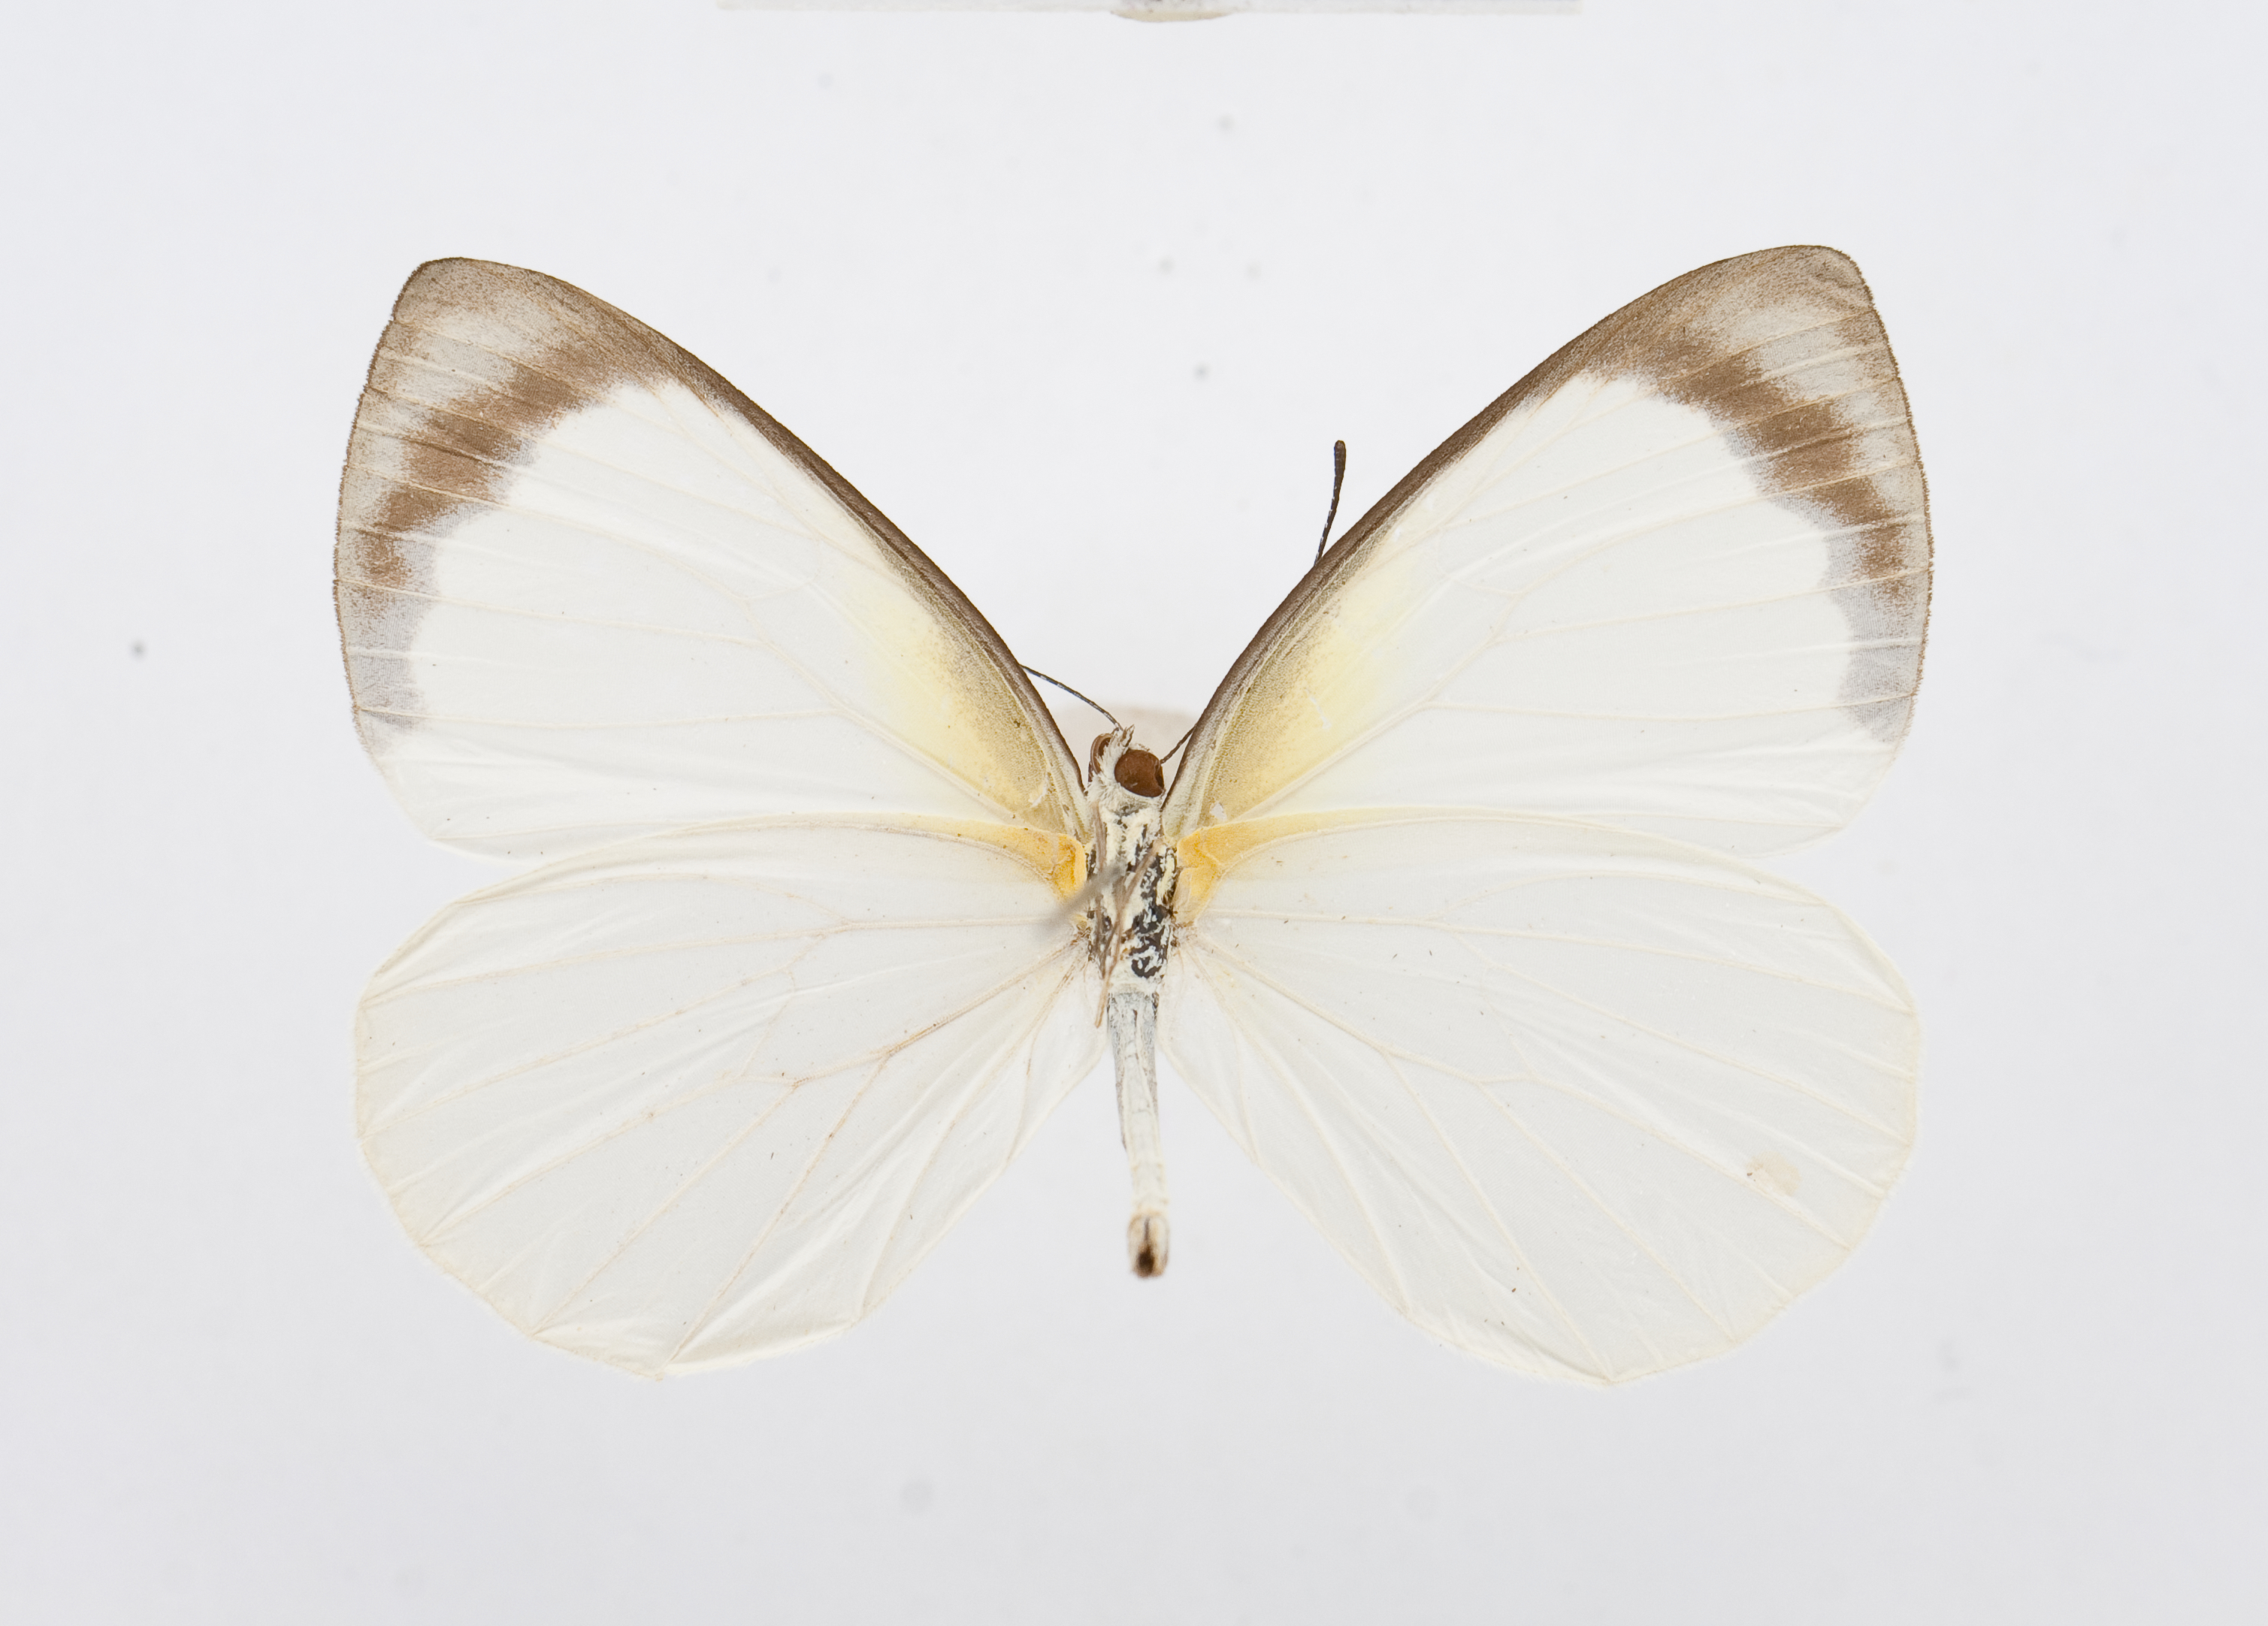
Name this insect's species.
Elodina hypatia
